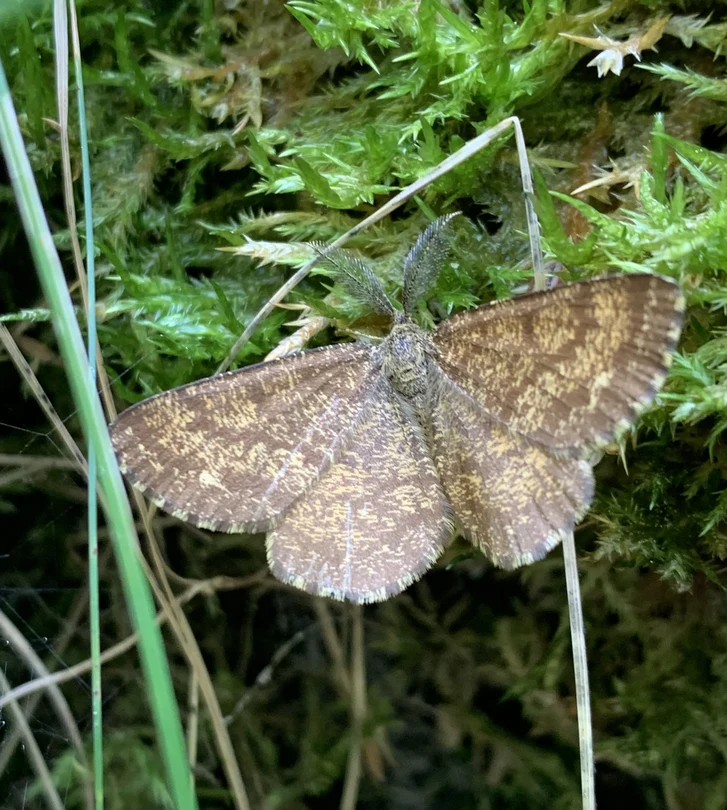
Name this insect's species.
Ematurga atomaria
